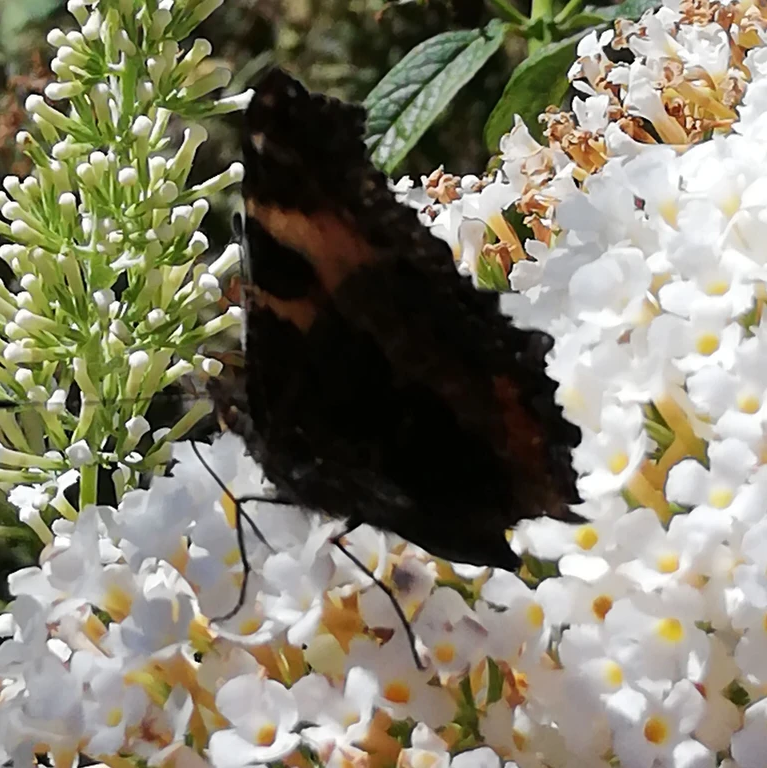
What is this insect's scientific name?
Aglais urticae
